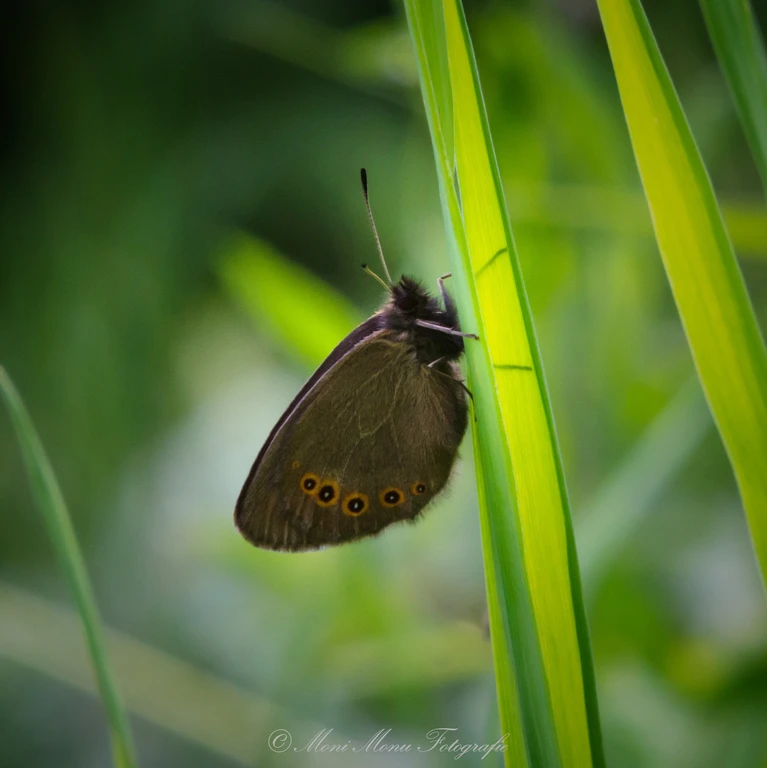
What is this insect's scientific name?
Erebia oeme
